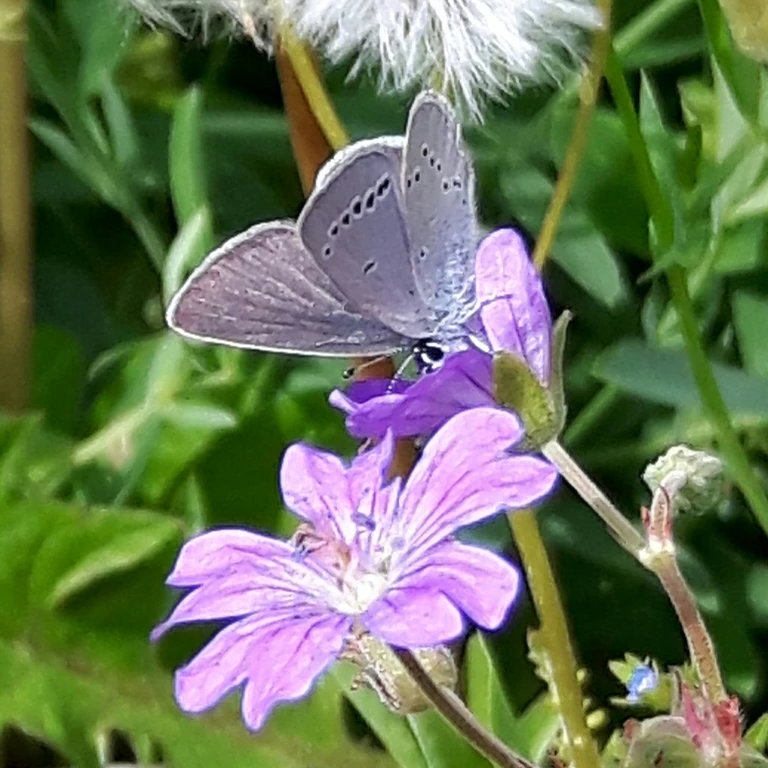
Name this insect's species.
Cupido minimus
